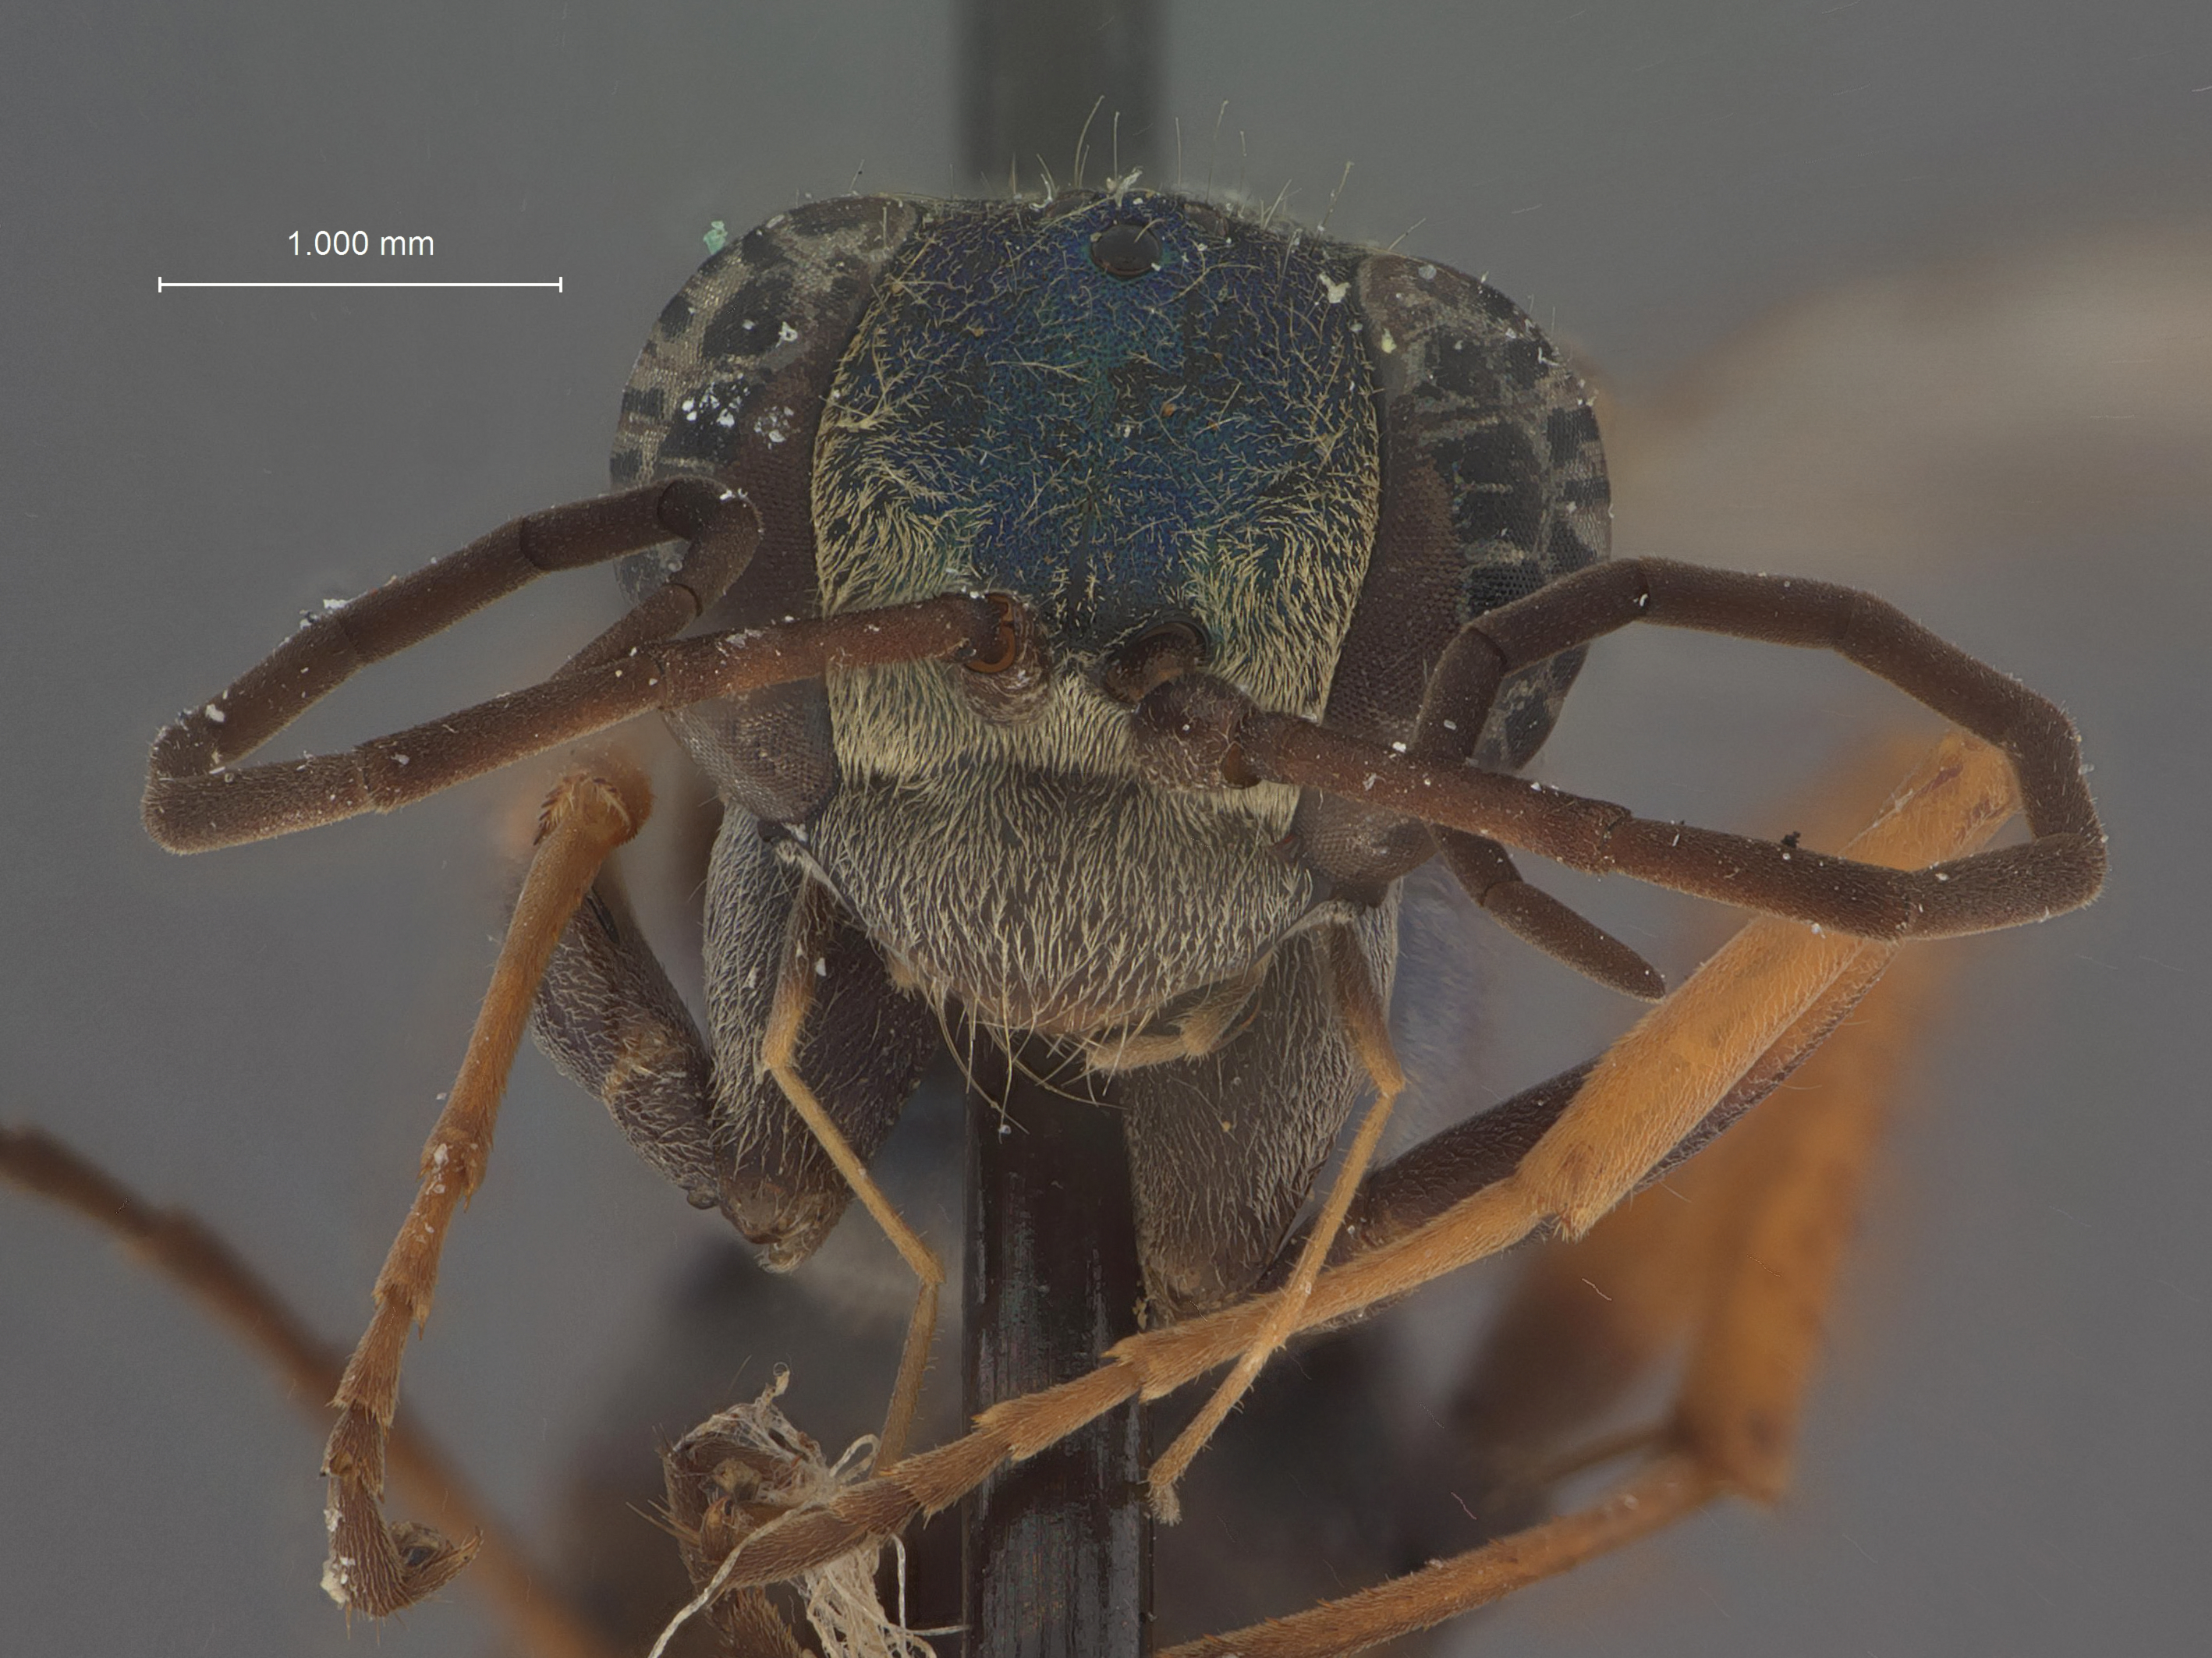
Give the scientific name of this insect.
Auplopus zeteki
